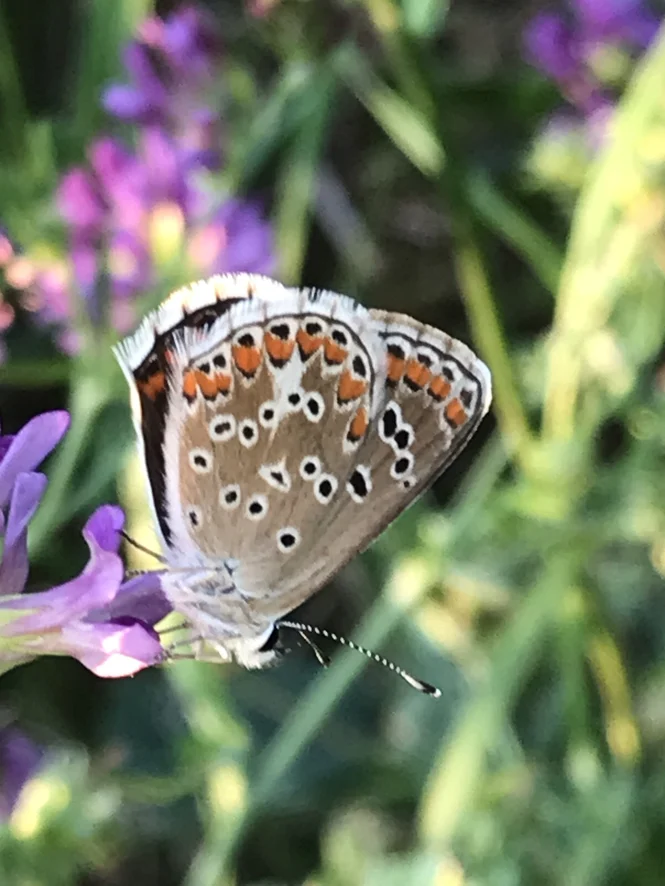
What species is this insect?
Aricia agestis/artaxerxes
